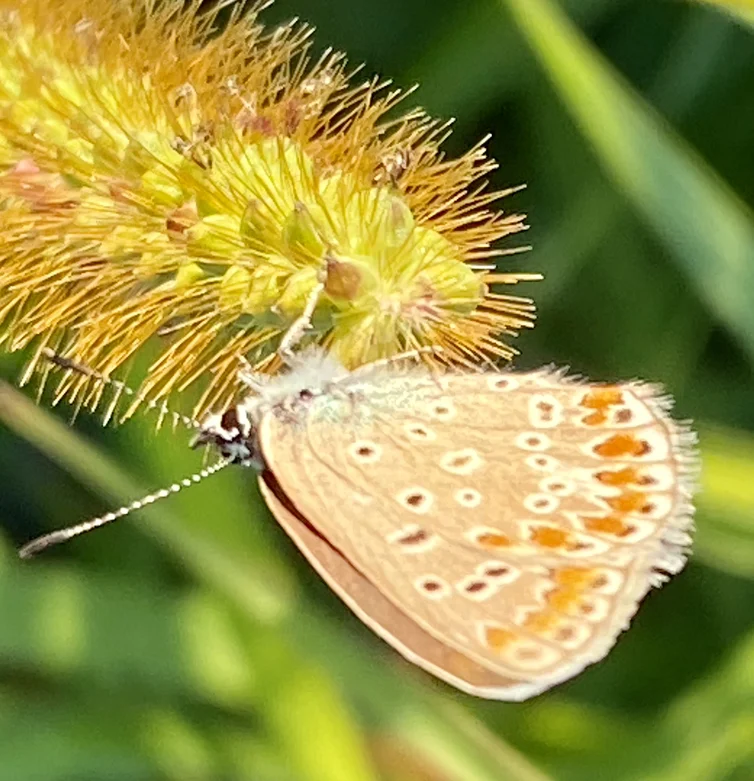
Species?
Polyommatus icarus
